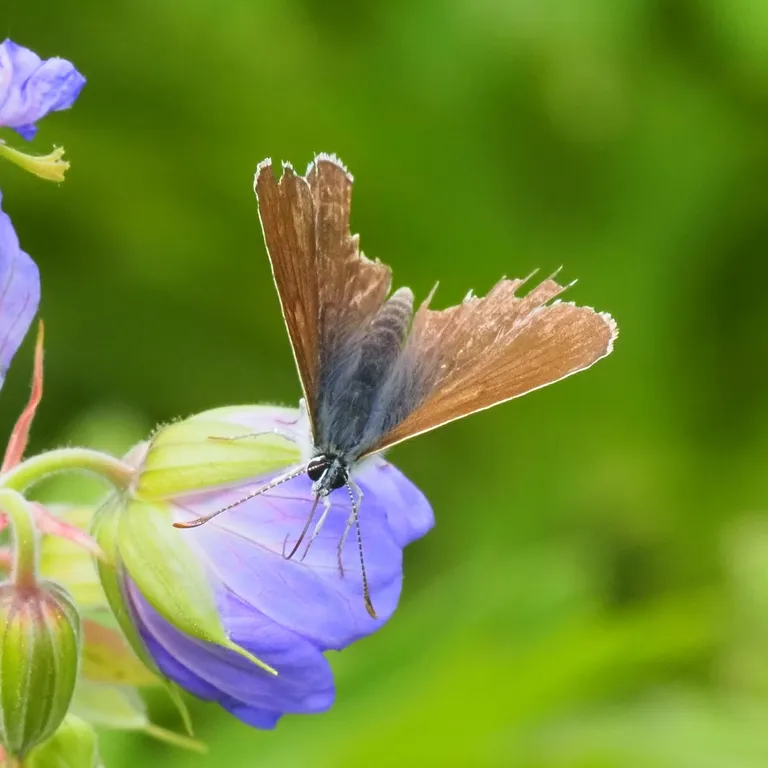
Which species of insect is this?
Eumedonia eumedon
